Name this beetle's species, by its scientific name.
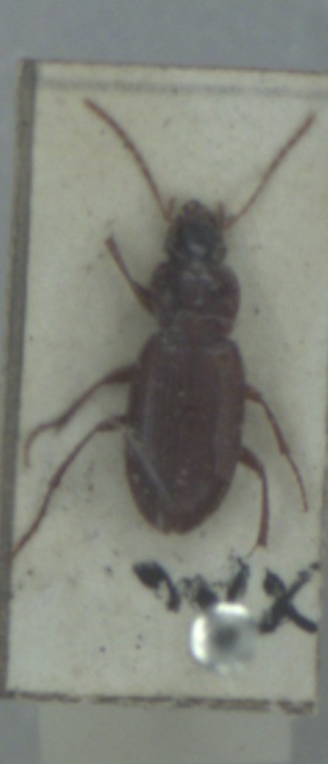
Platyderus depressus
